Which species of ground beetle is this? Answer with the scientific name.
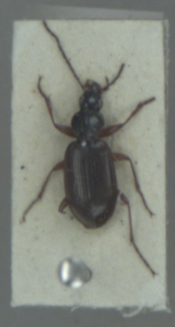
Agonum thoreyi
